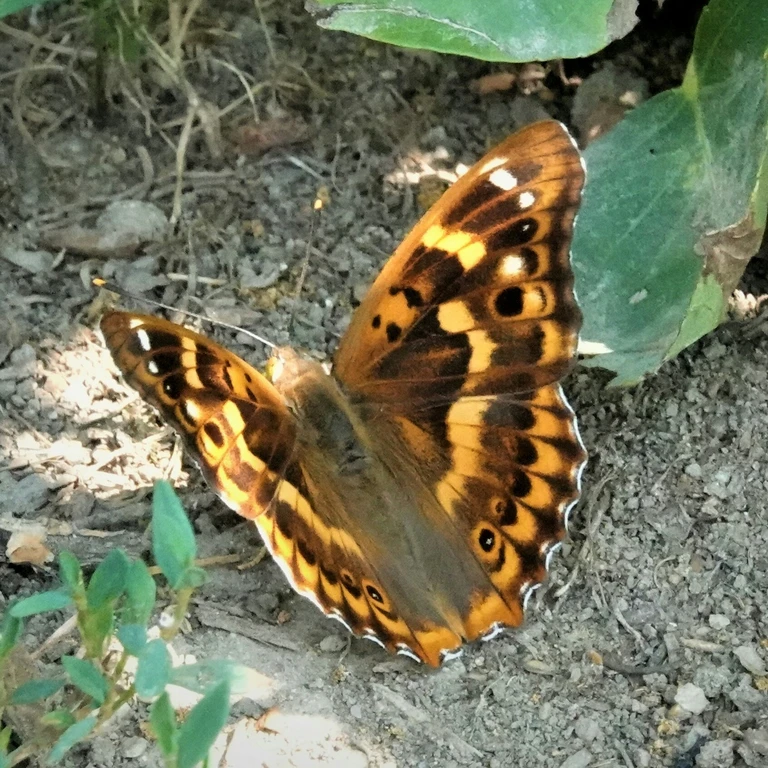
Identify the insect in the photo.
Apatura ilia
